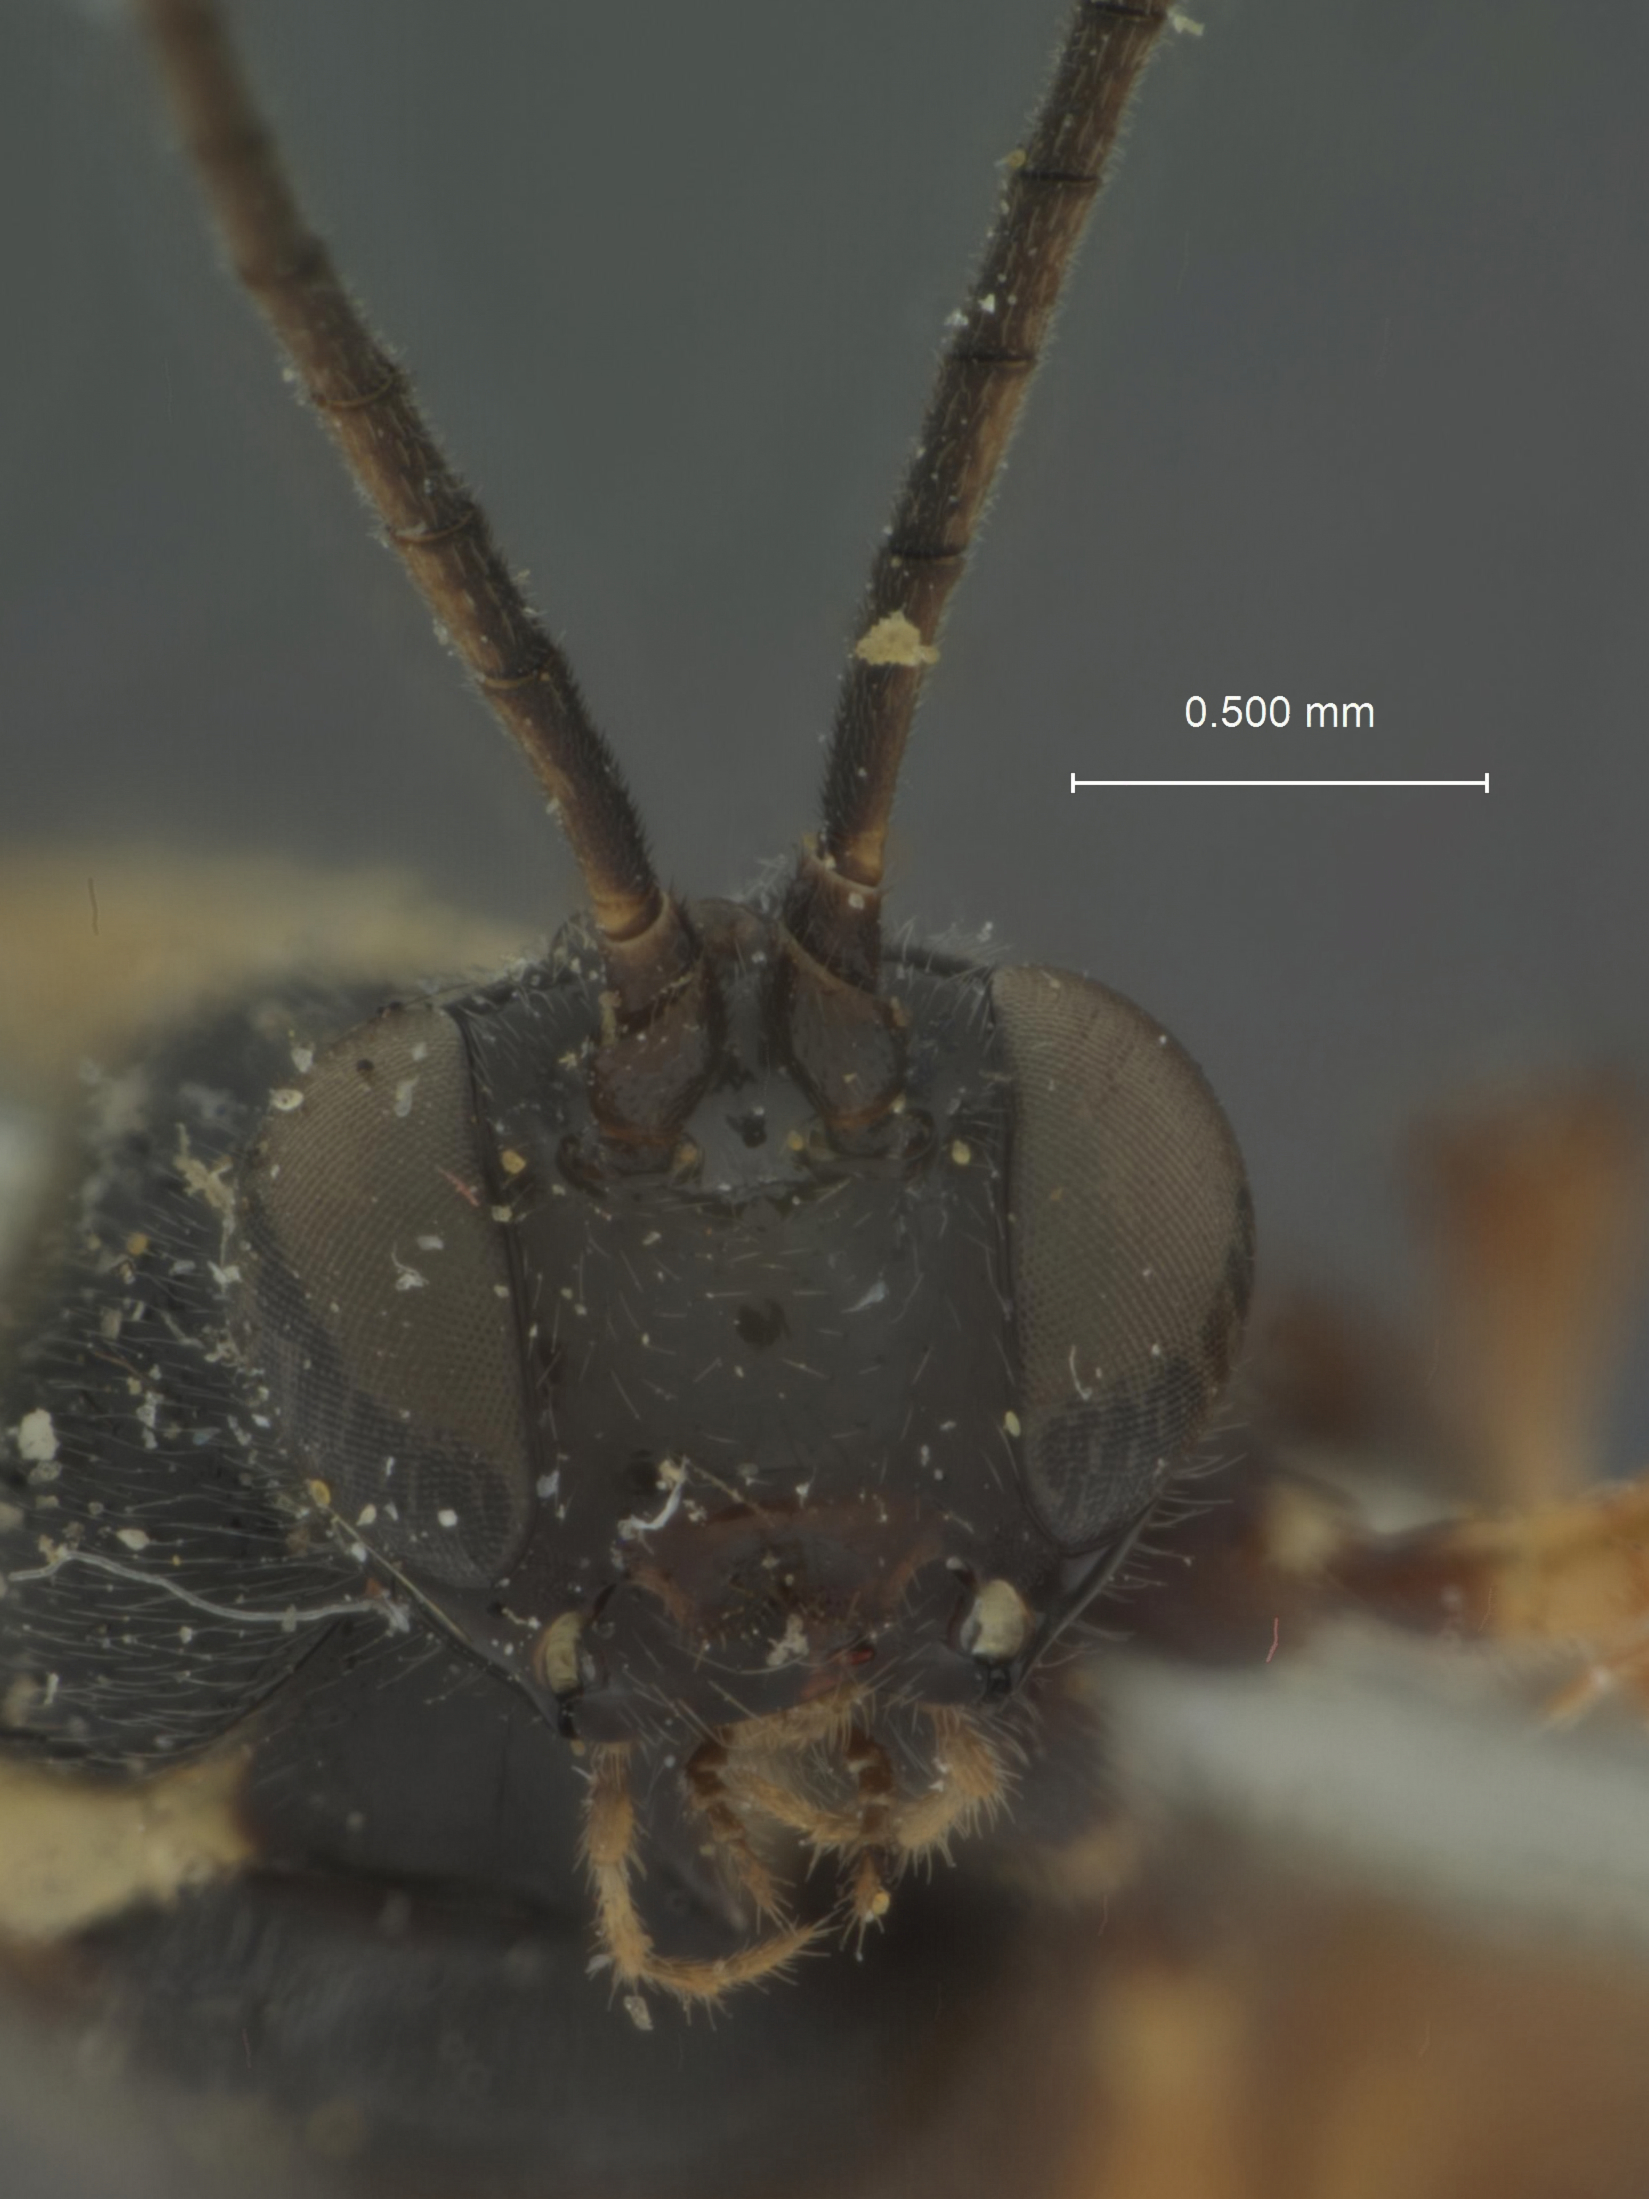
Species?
Epiurus bicoloripes
